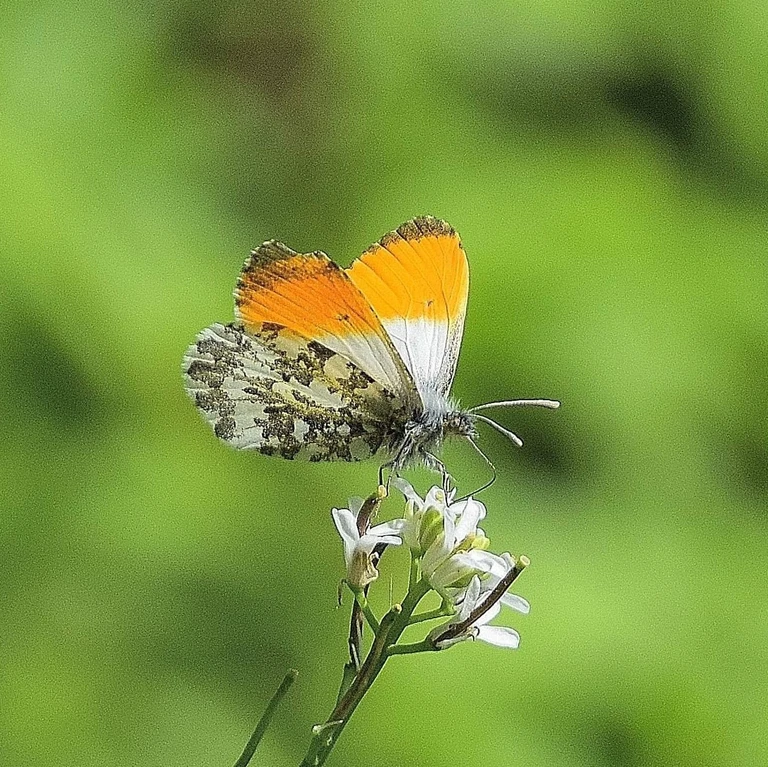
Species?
Anthocharis cardamines
